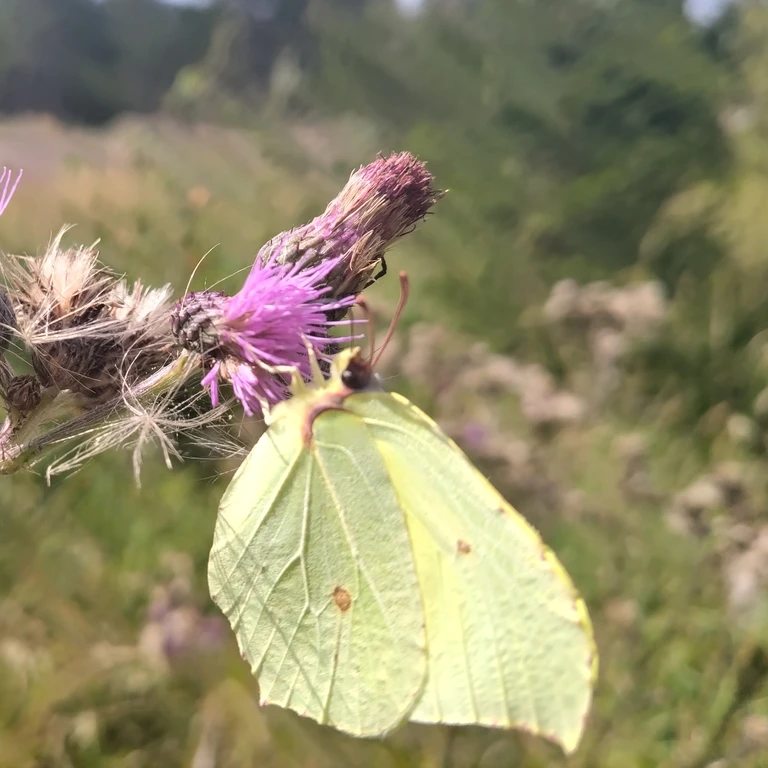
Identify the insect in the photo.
Gonepteryx rhamni
